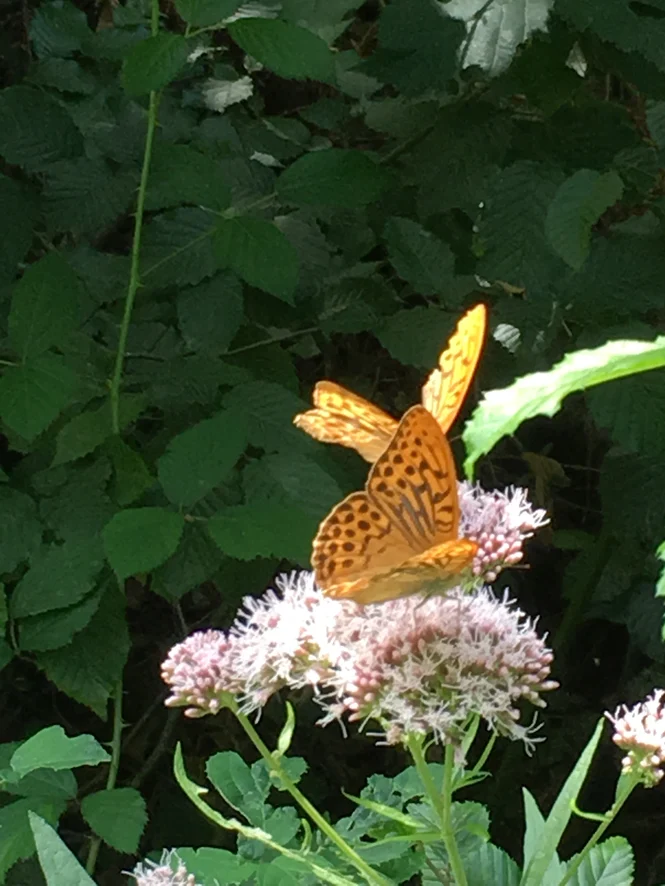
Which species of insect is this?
Argynnis paphia
